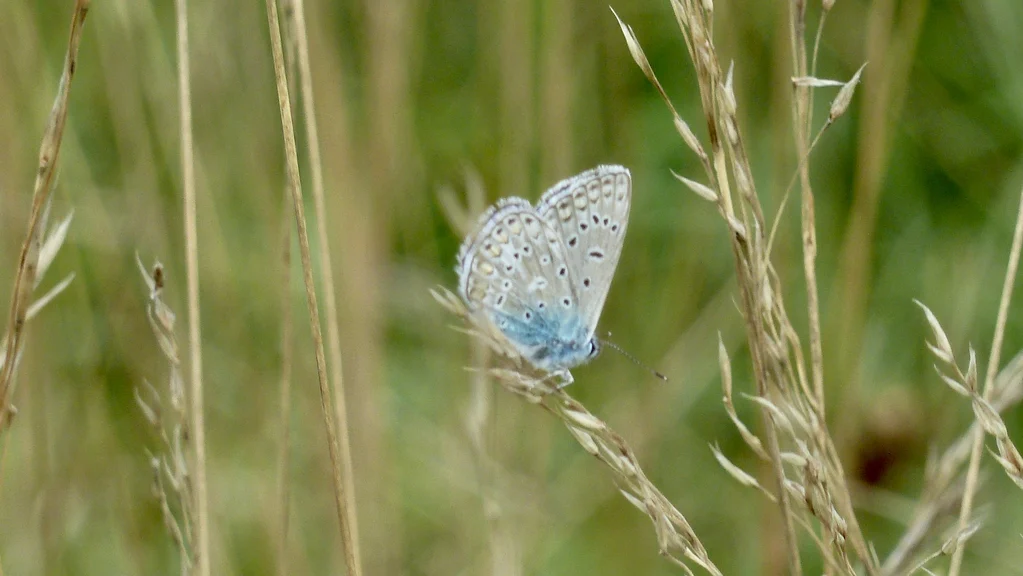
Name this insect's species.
Polyommatus icarus
